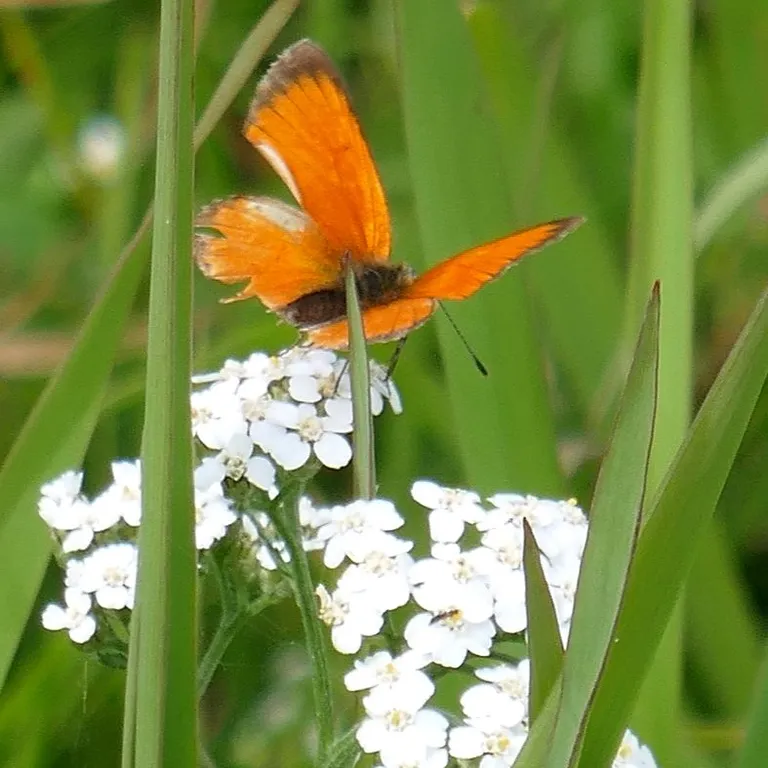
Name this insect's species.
Lycaena hippothoe (also Palaeochrysophanus hippothoe)
